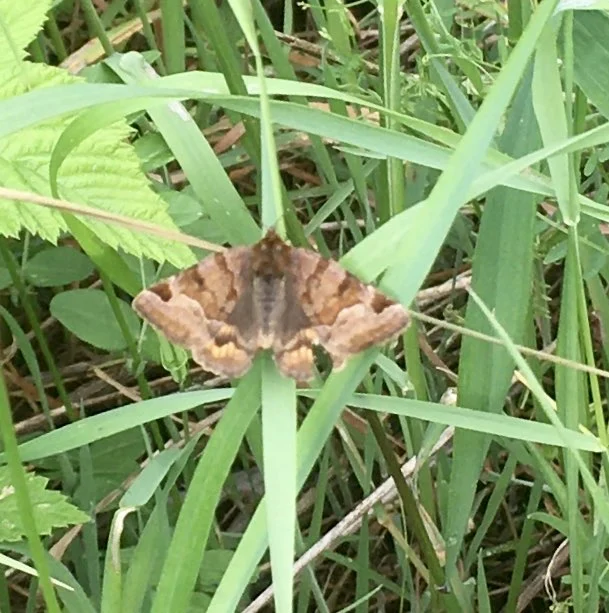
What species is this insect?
Euclidia glyphica
